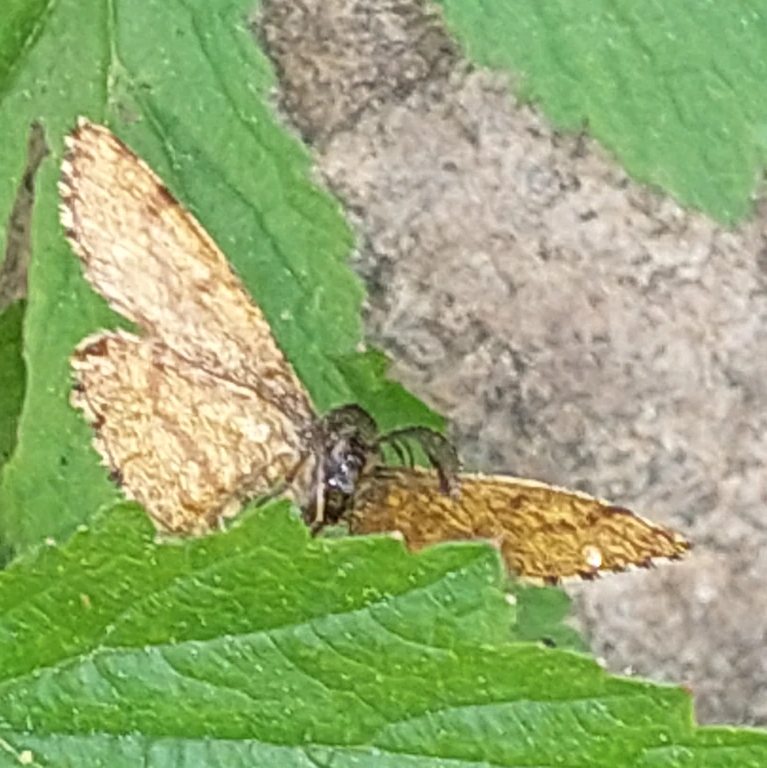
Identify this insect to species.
Ematurga atomaria
